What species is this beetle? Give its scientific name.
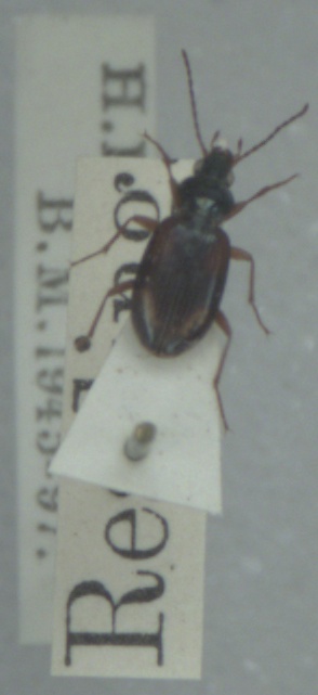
Bembidion tetracolum
